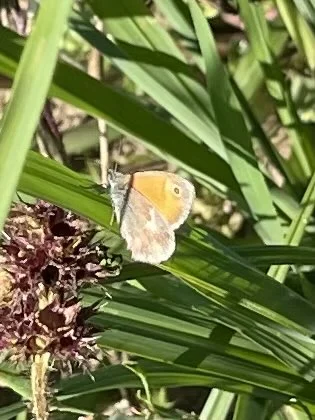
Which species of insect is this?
Coenonympha pamphilus
